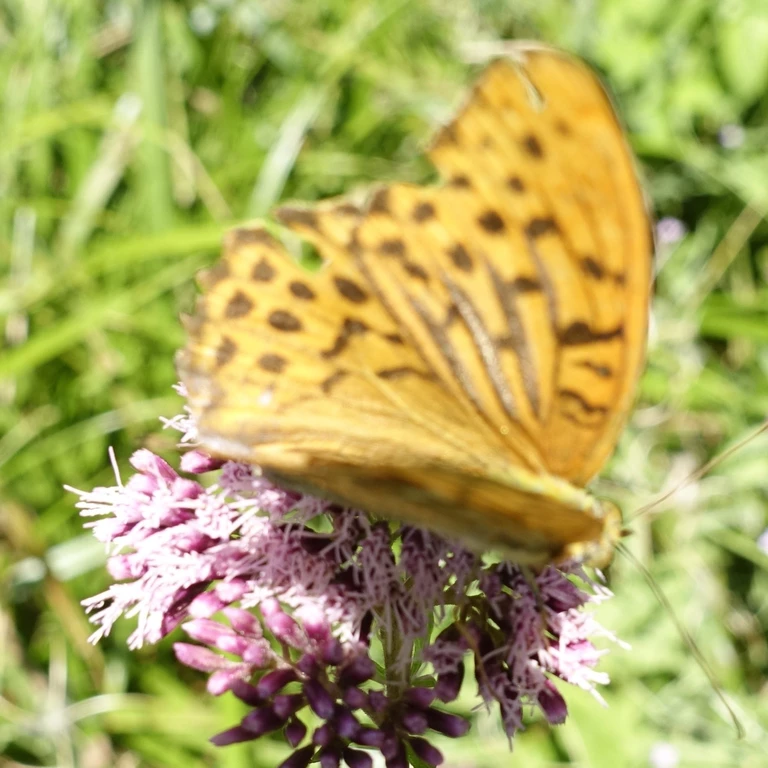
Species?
Argynnis paphia
